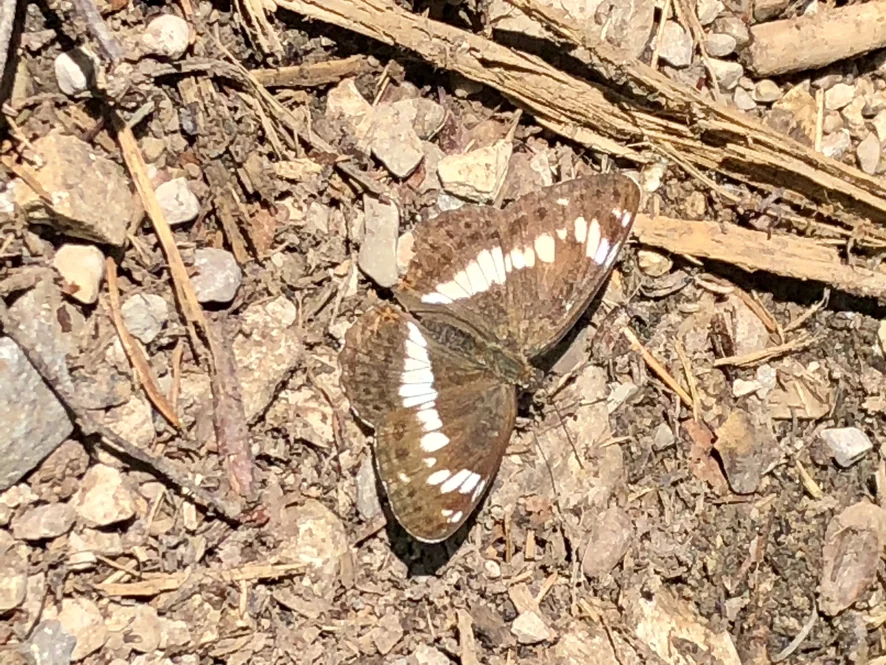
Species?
Limenitis camilla (also Ladoga camilla)
